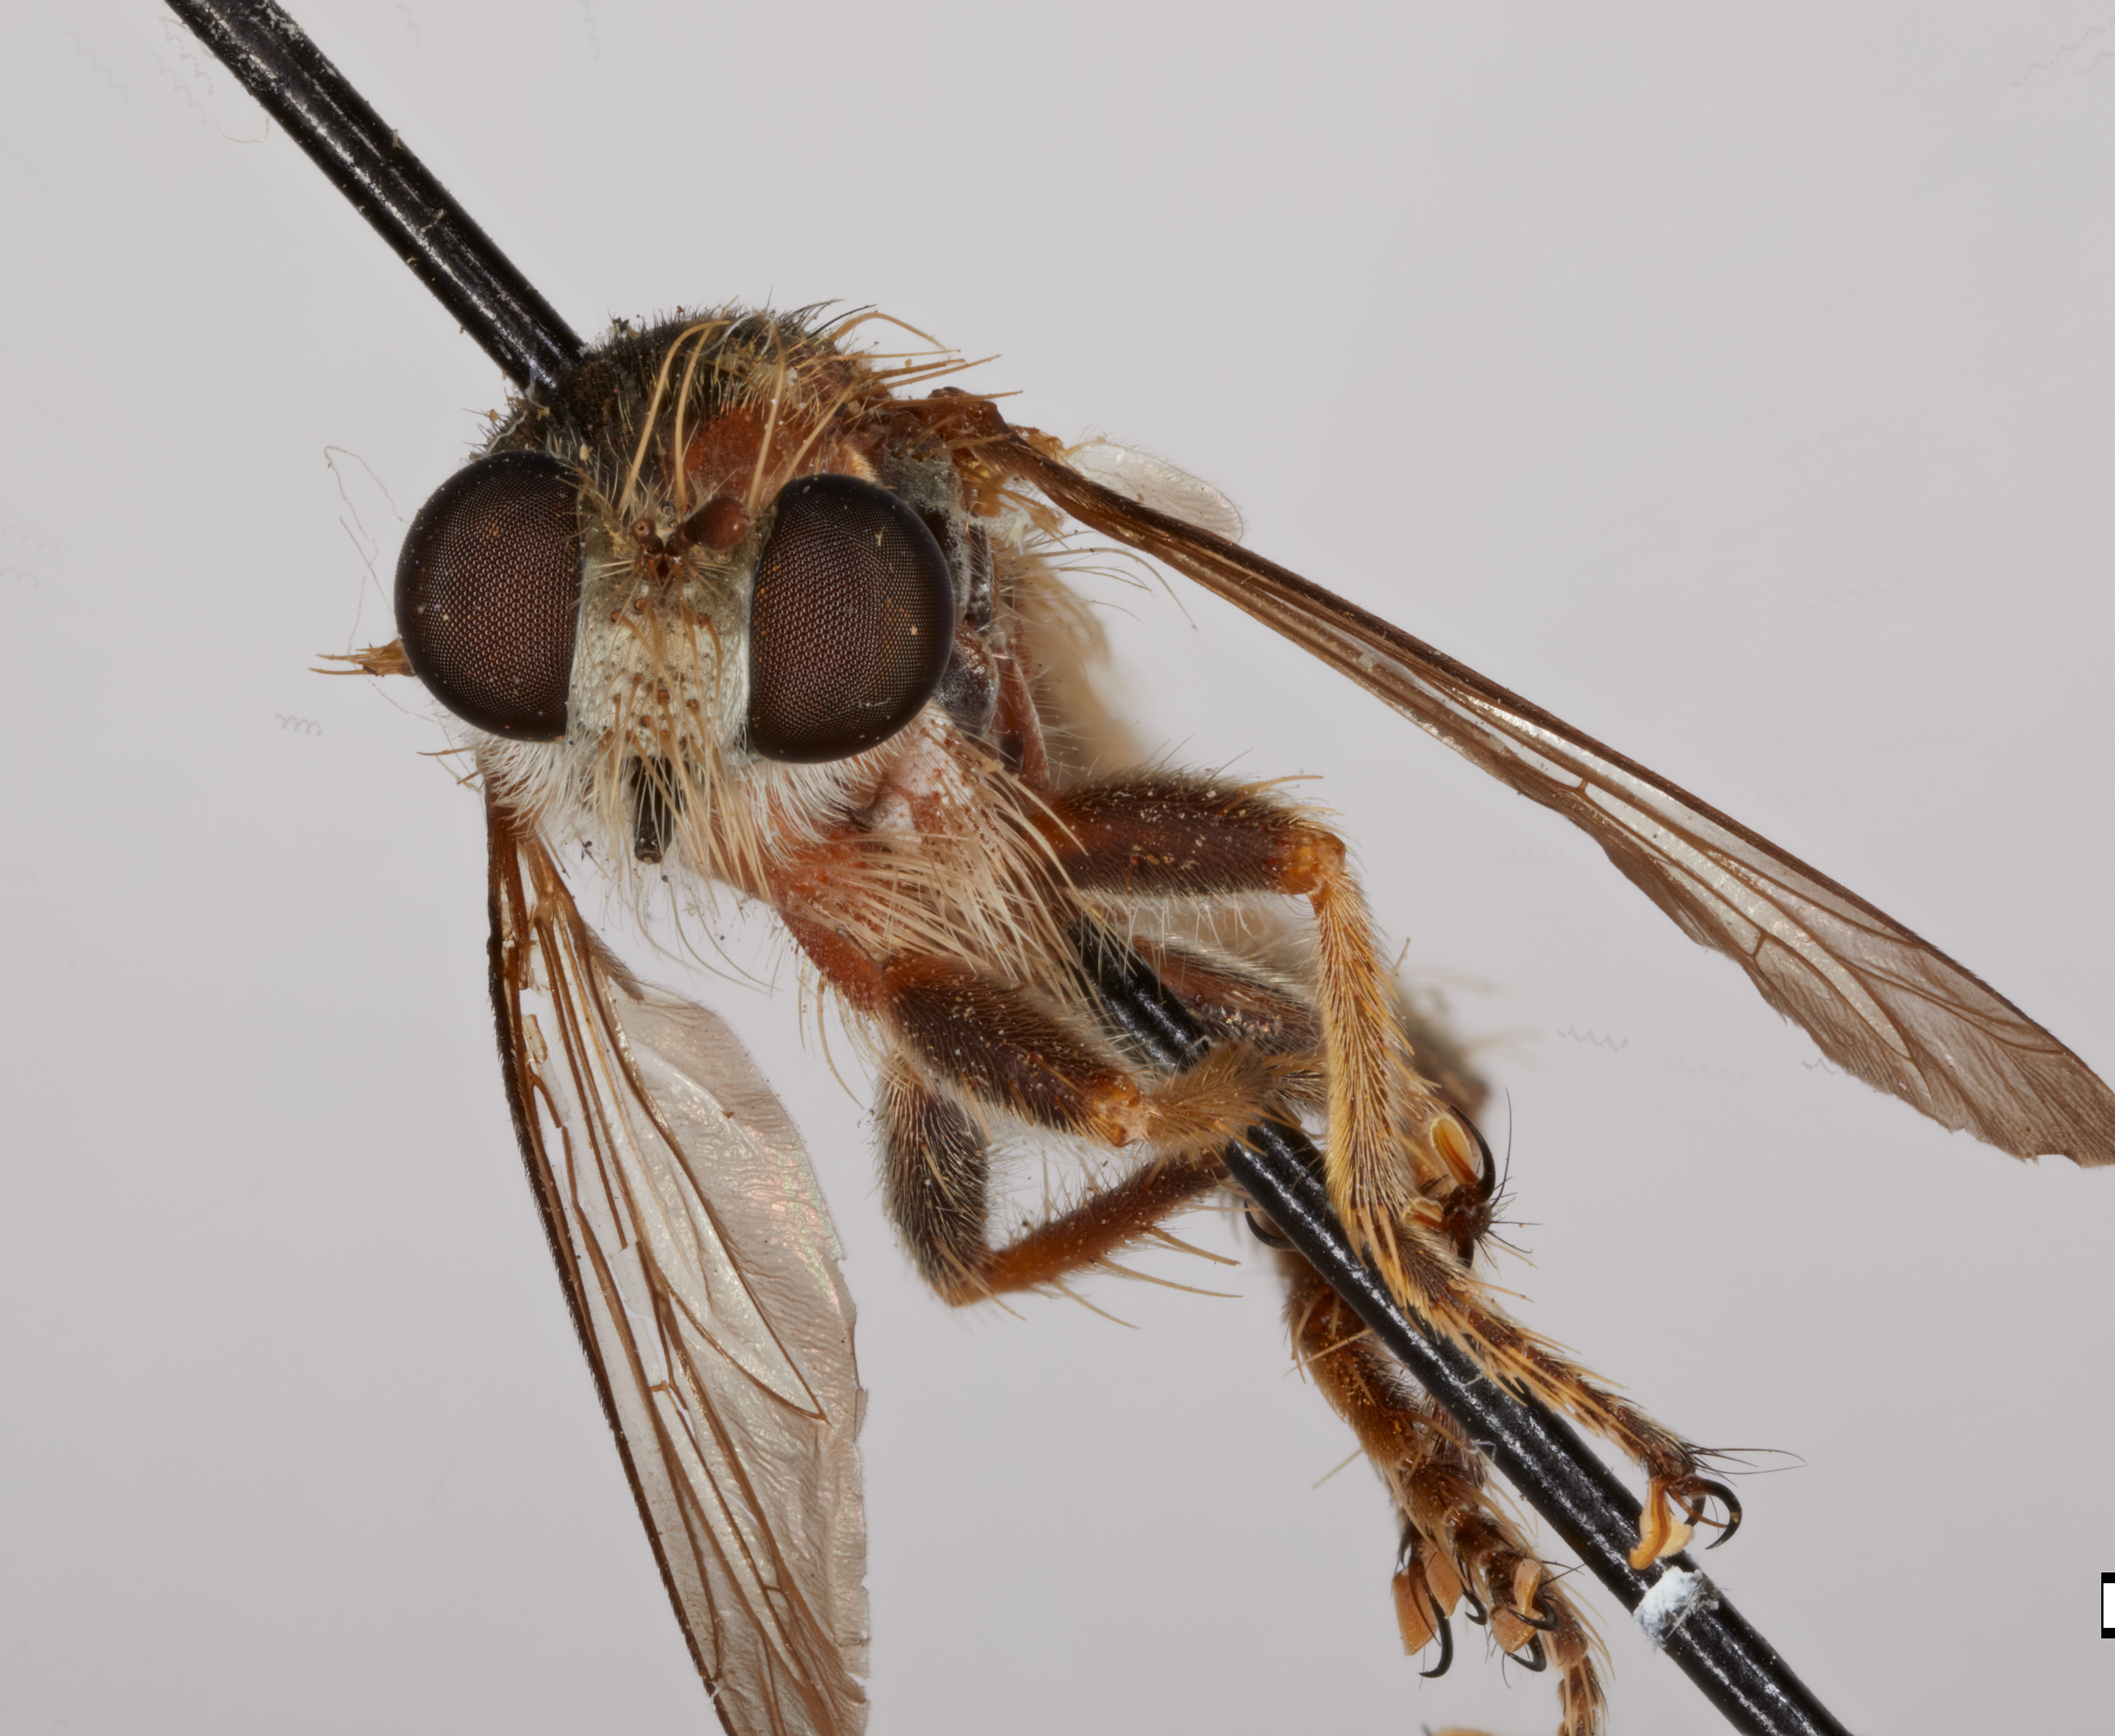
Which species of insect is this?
Nusa karikalensis
